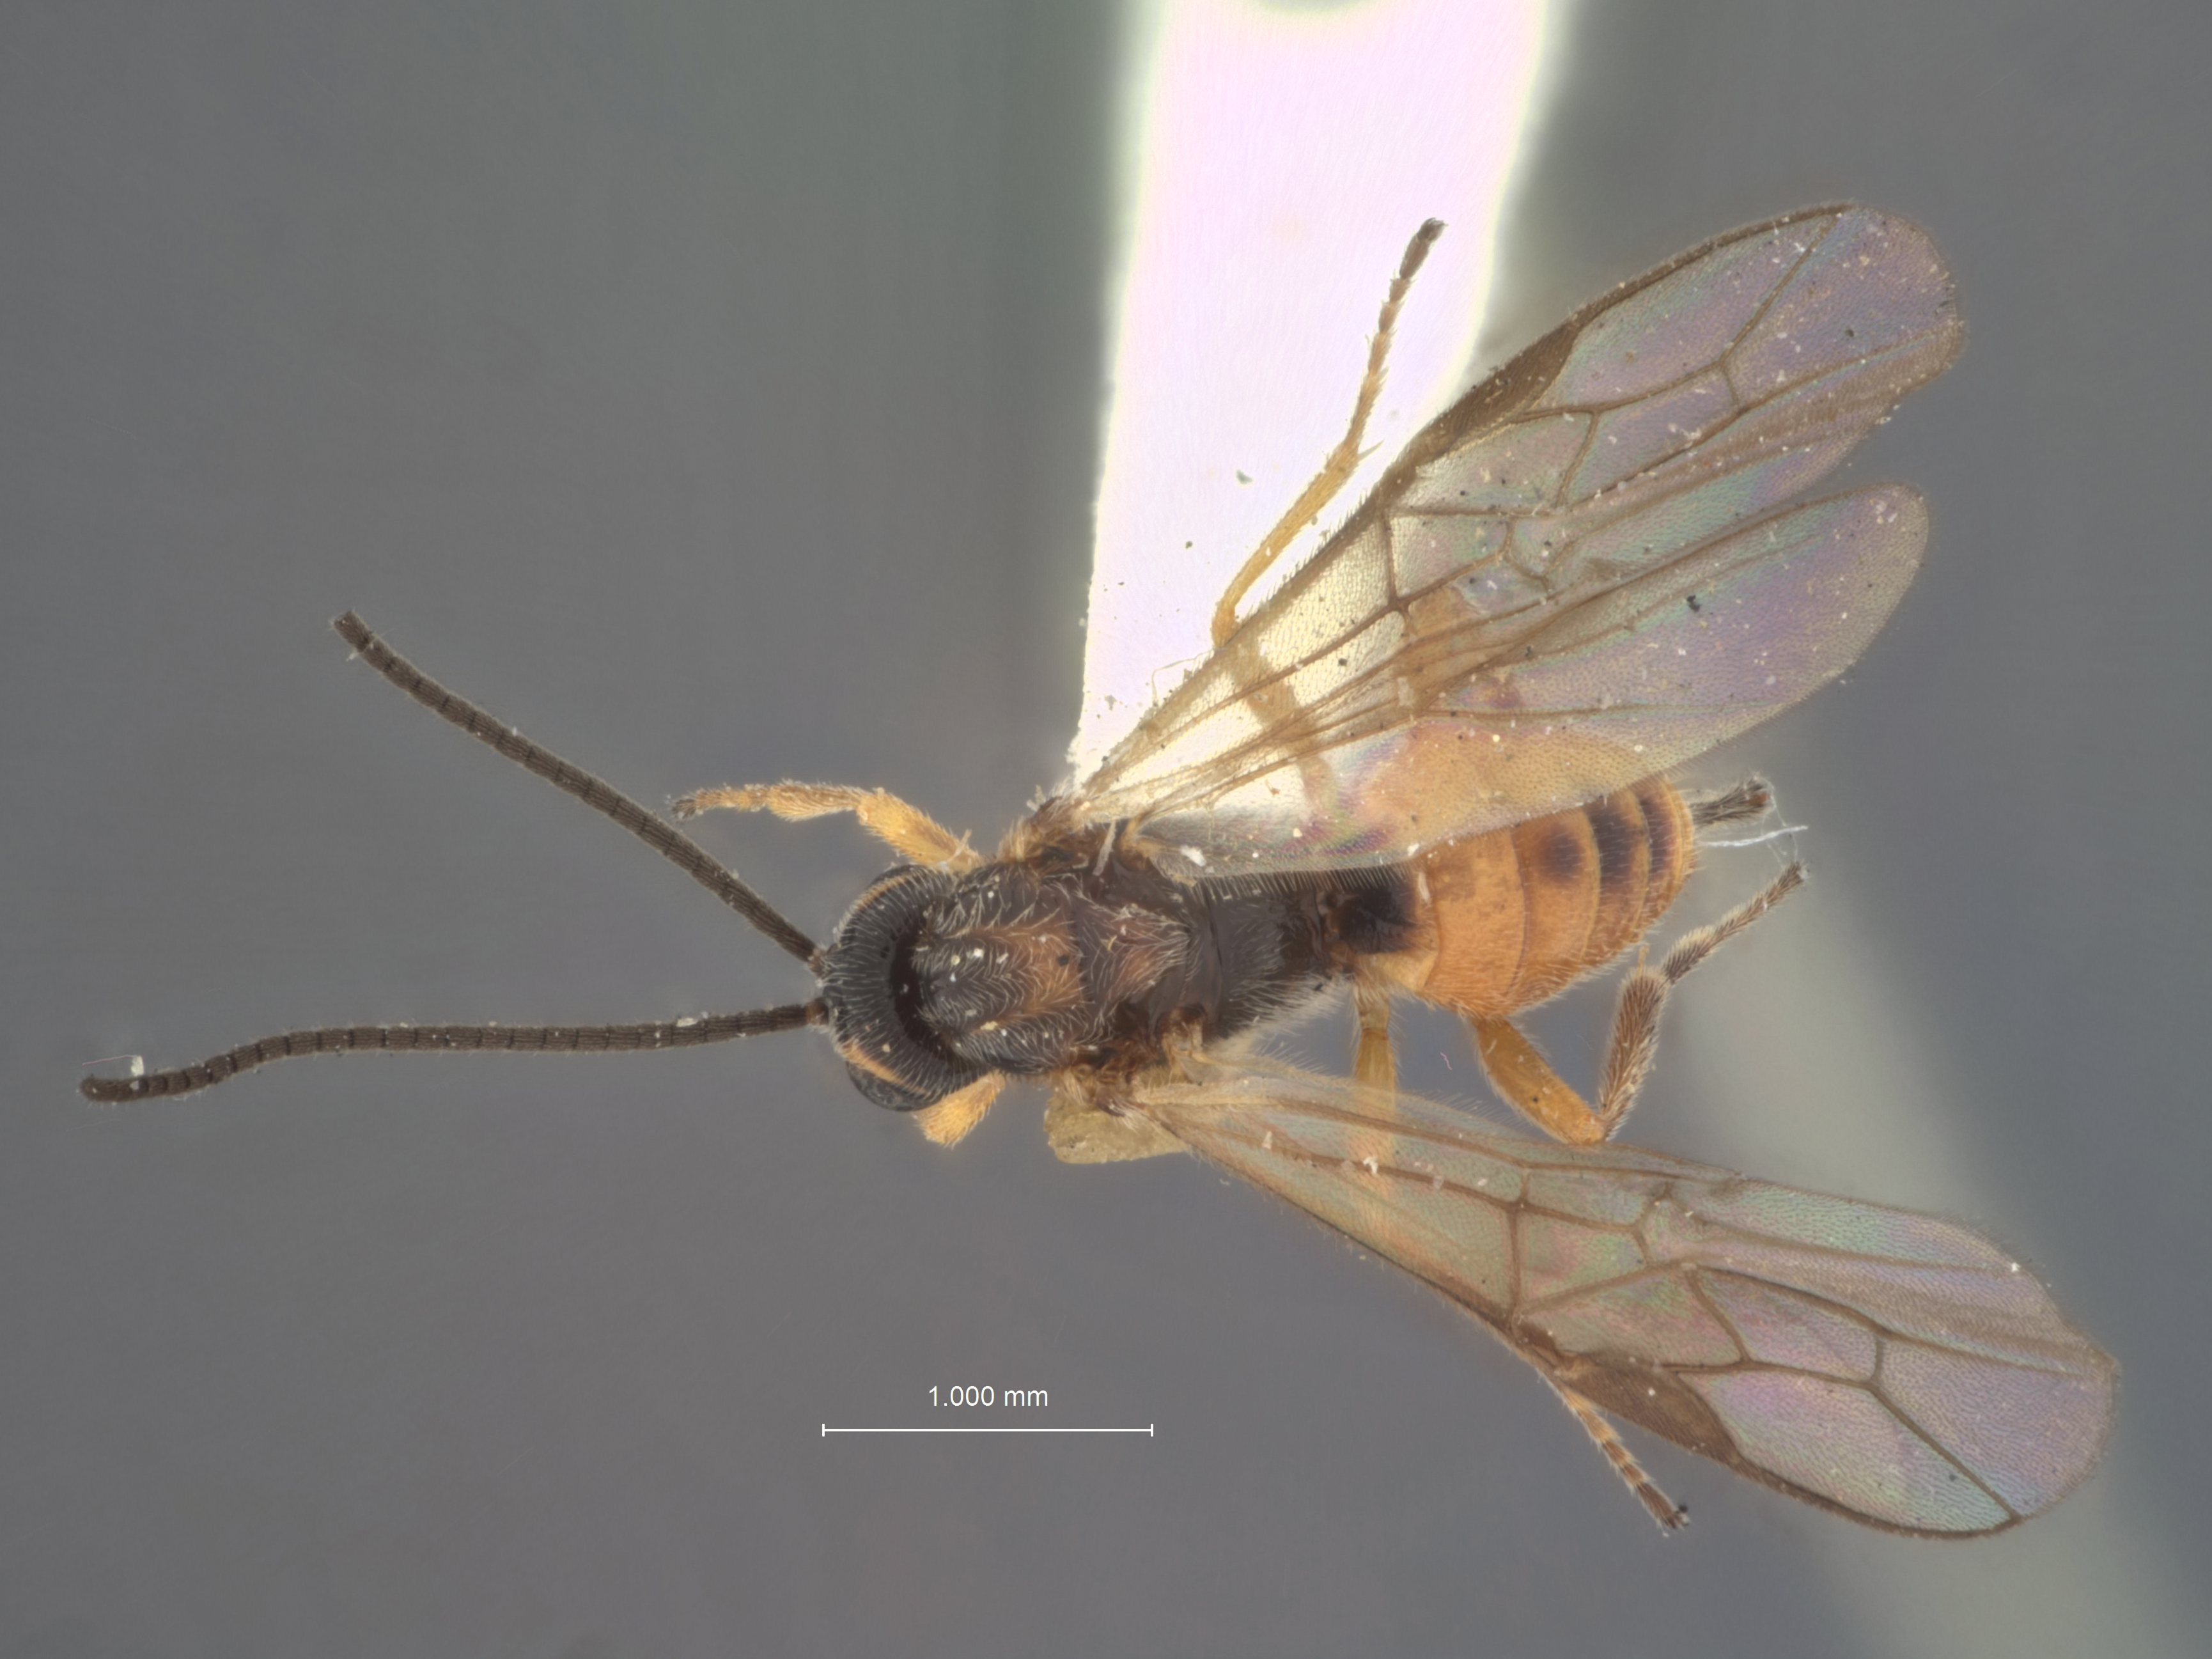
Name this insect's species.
Microbracon coleophorae
